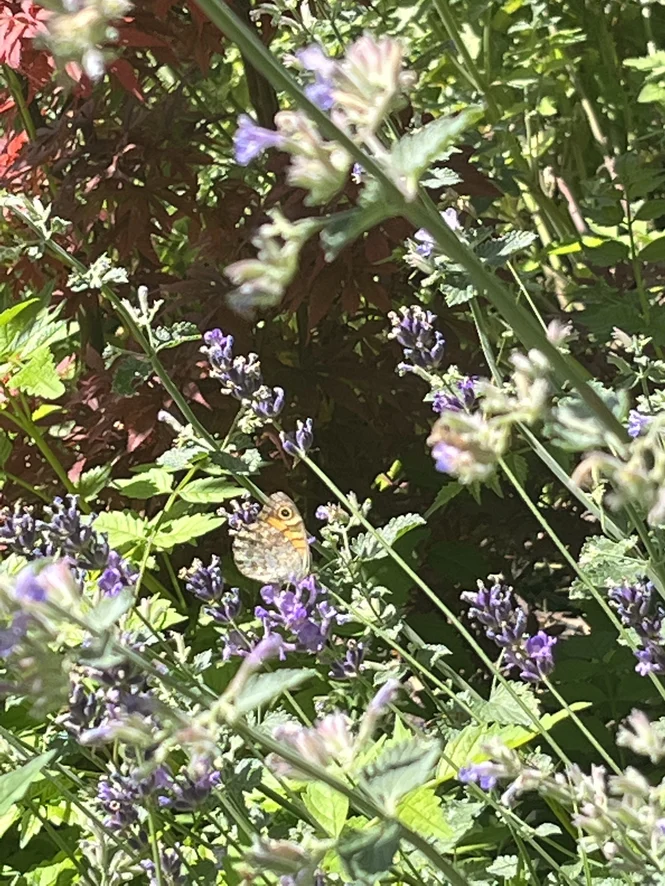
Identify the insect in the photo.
Lasiommata megera (also Pararge megera)
